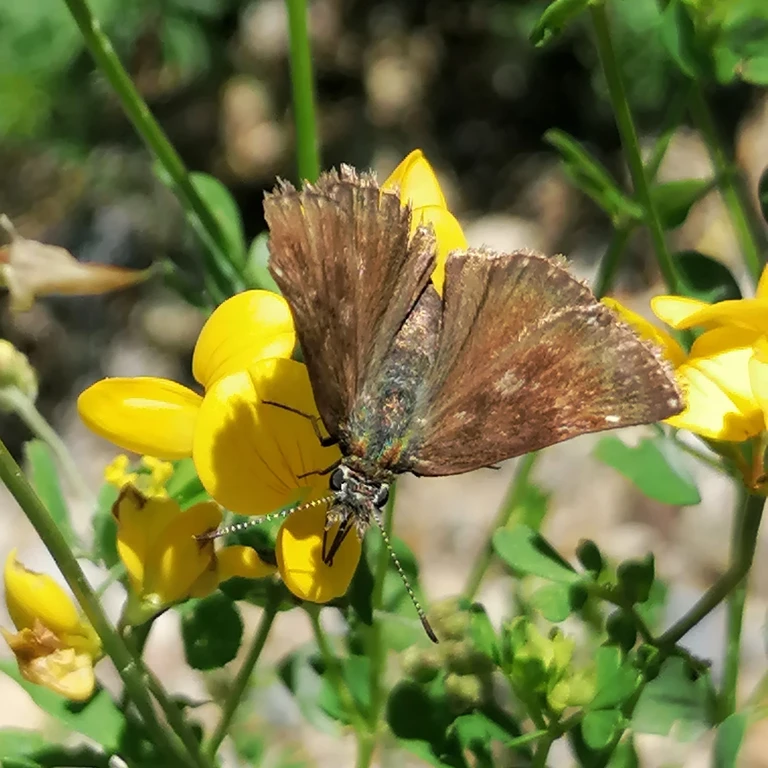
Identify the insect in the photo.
Erynnis tages
